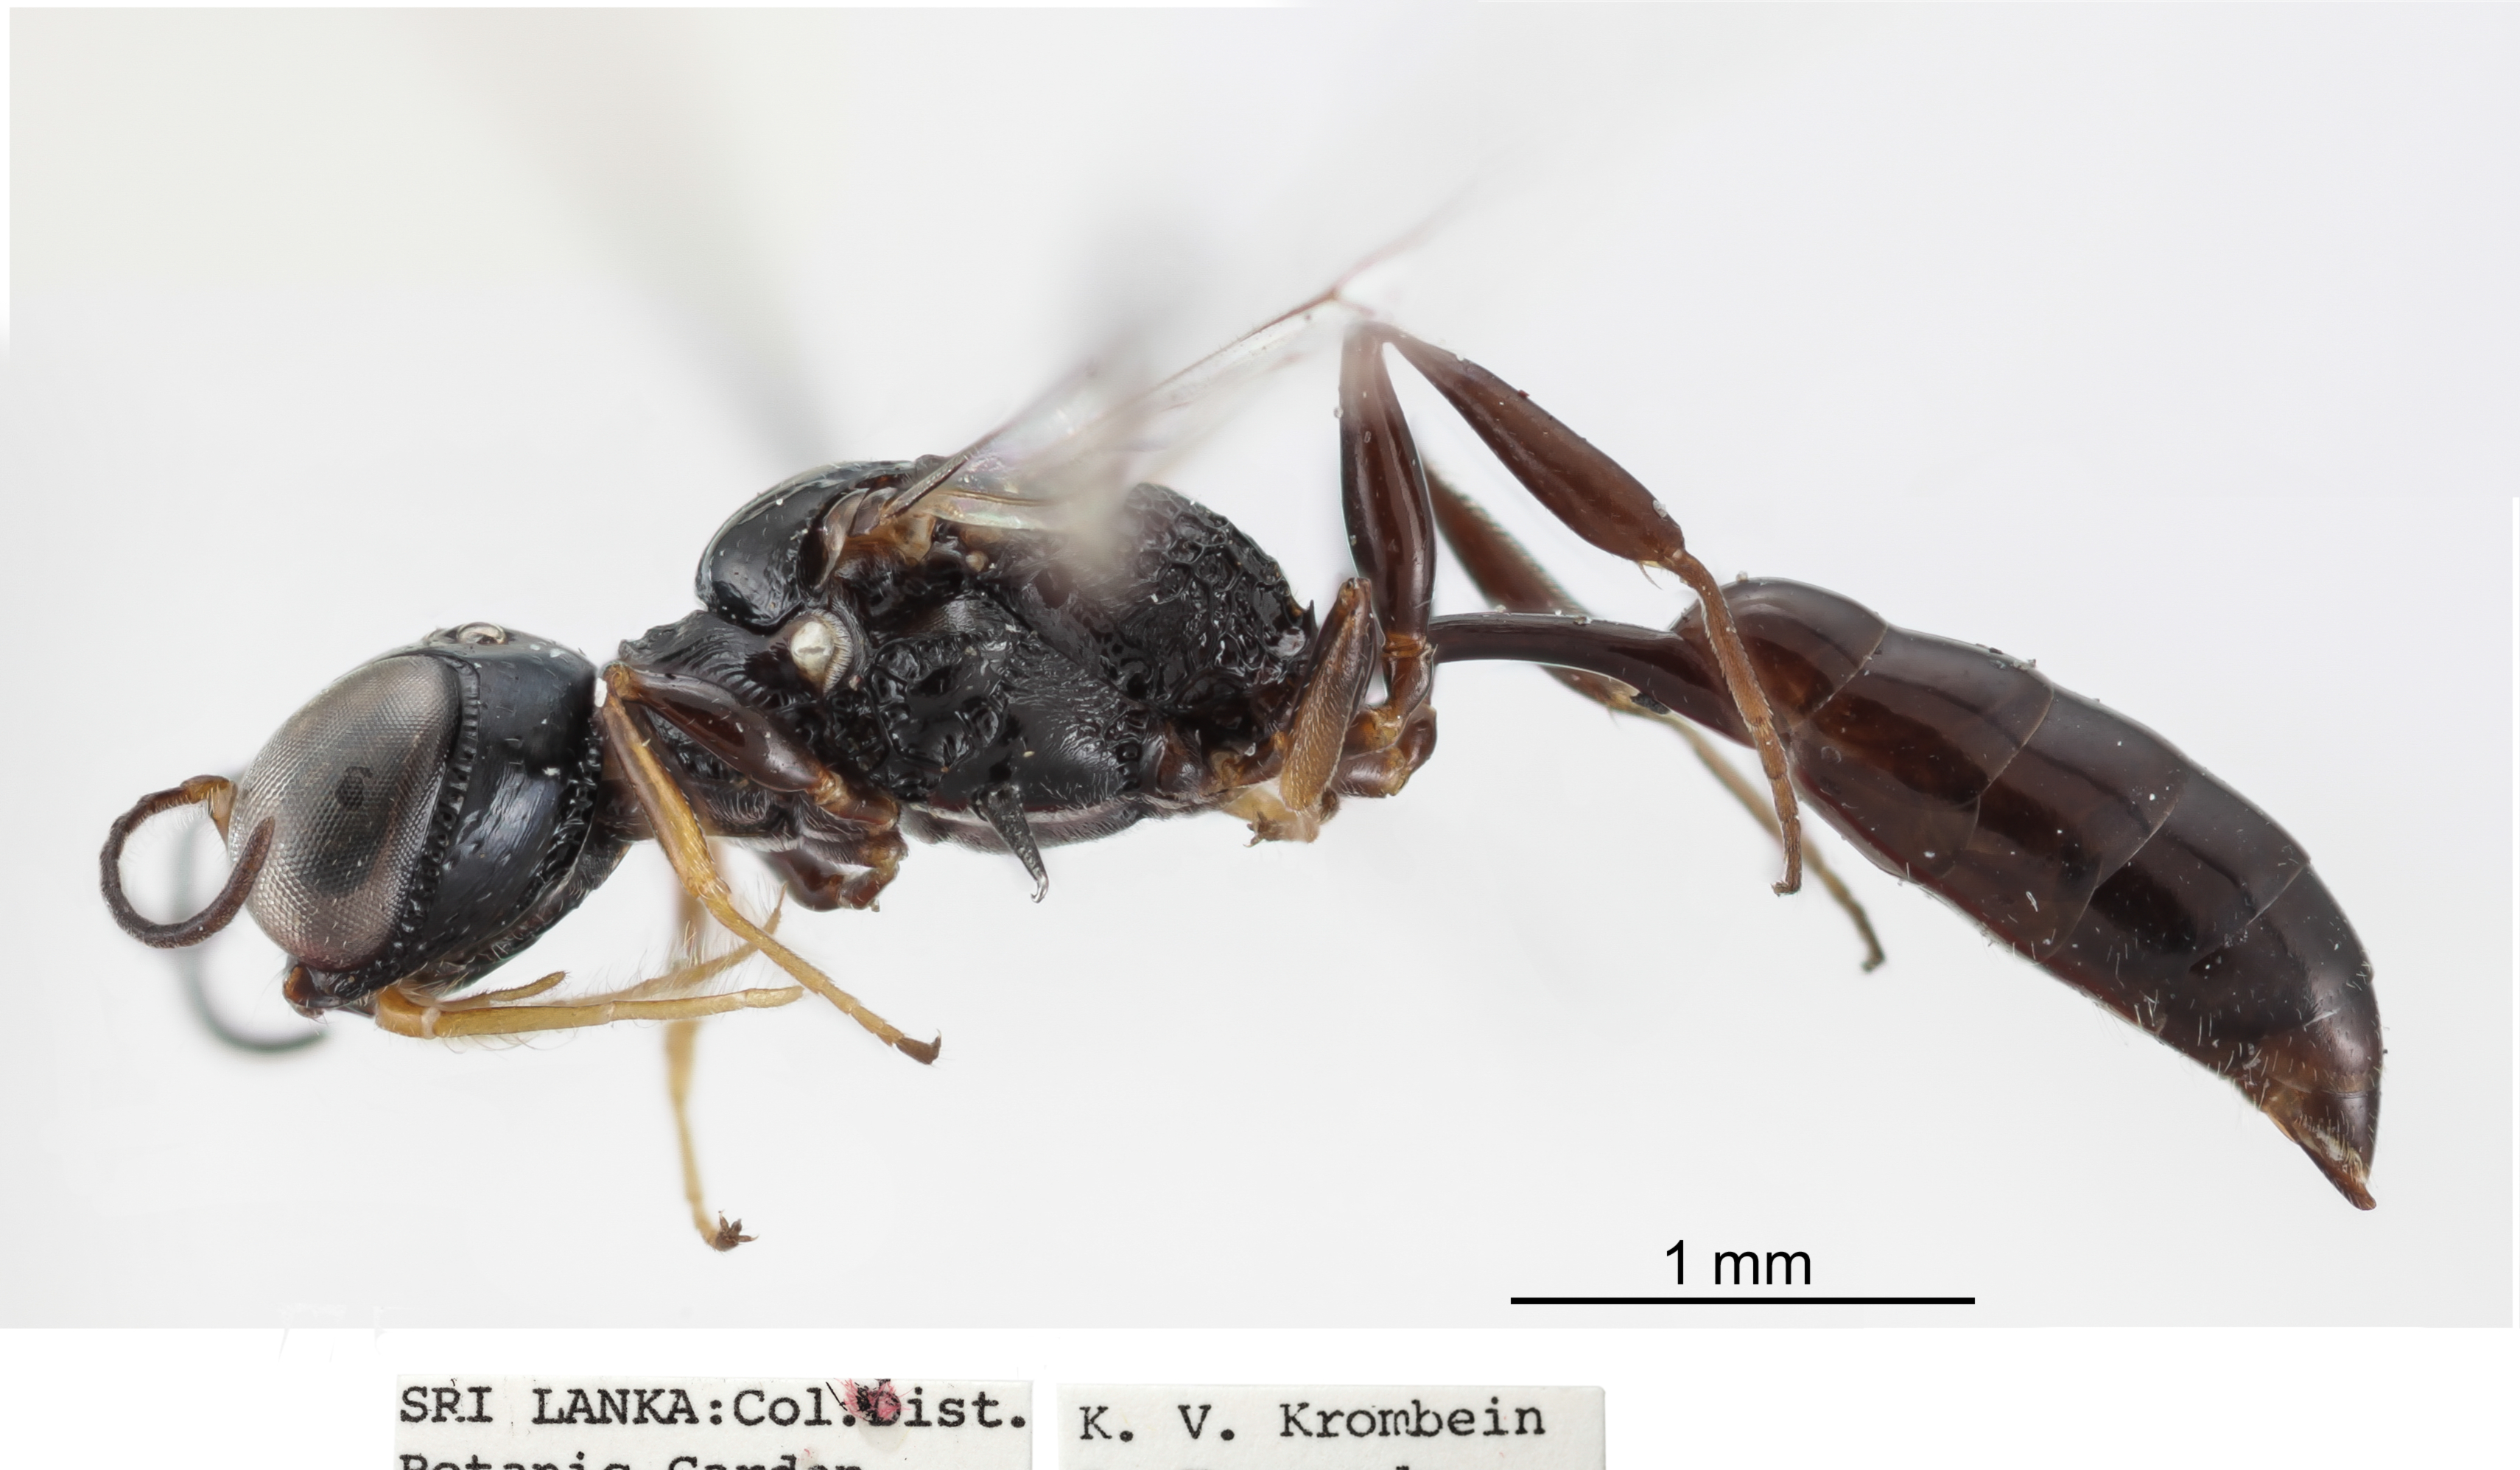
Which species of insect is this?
Carinostigmus costatus
